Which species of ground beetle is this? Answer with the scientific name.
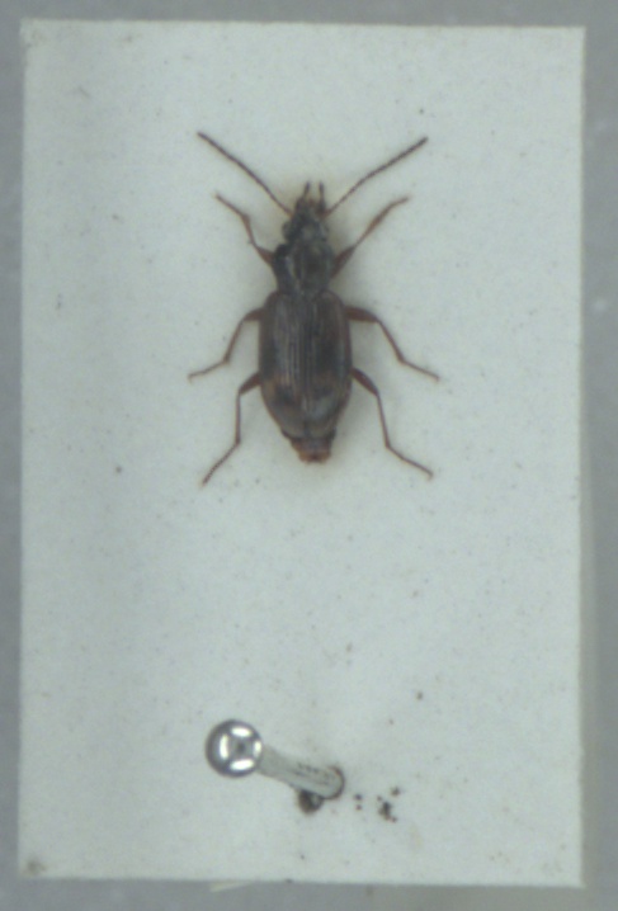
Bembidion dentellum
